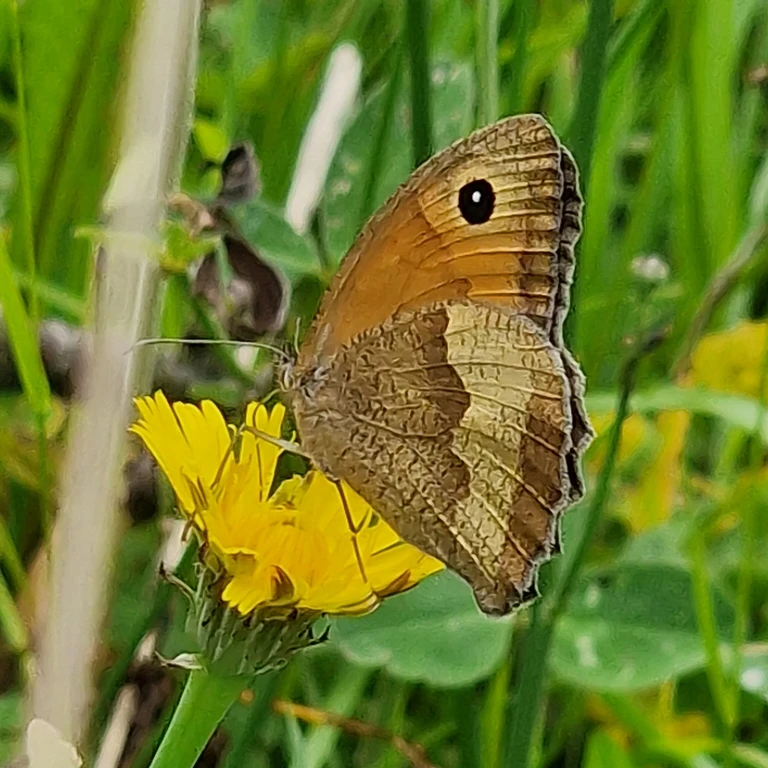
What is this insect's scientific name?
Maniola jurtina
